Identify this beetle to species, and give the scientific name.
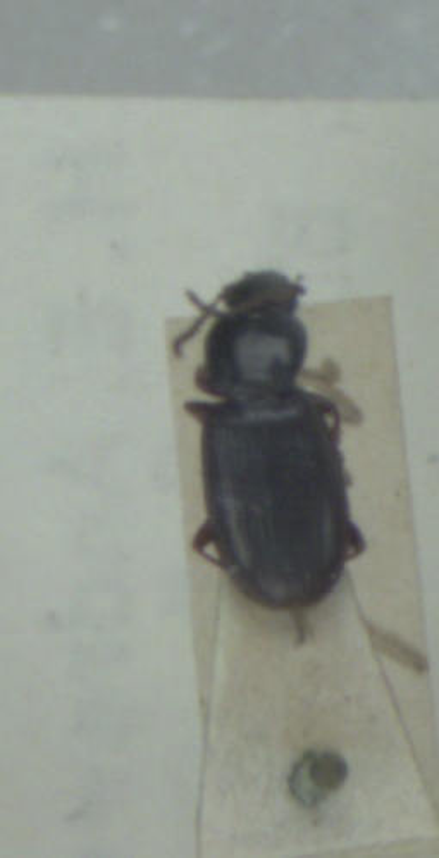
Pterostichus strenuus
